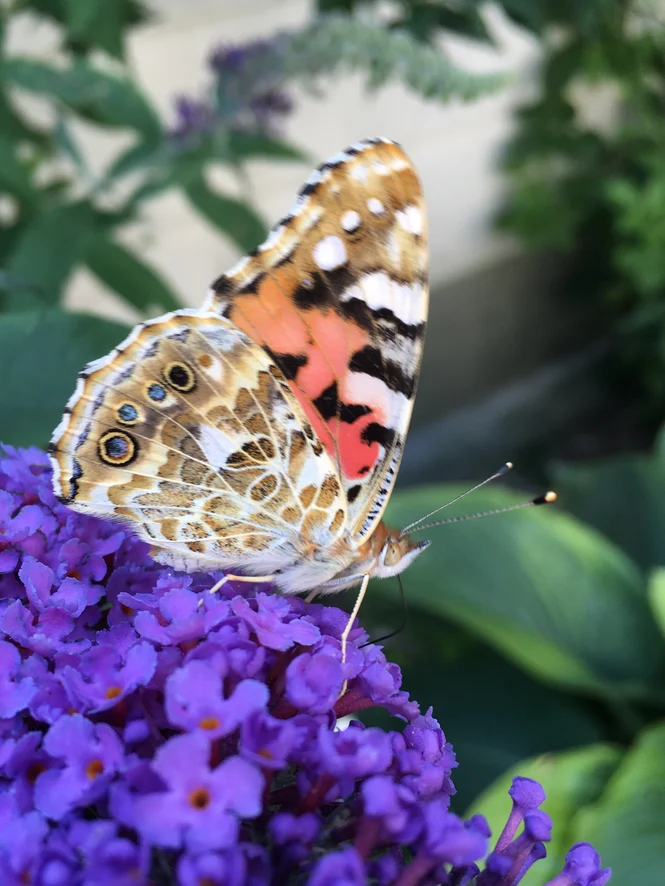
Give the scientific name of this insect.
Vanessa cardui
